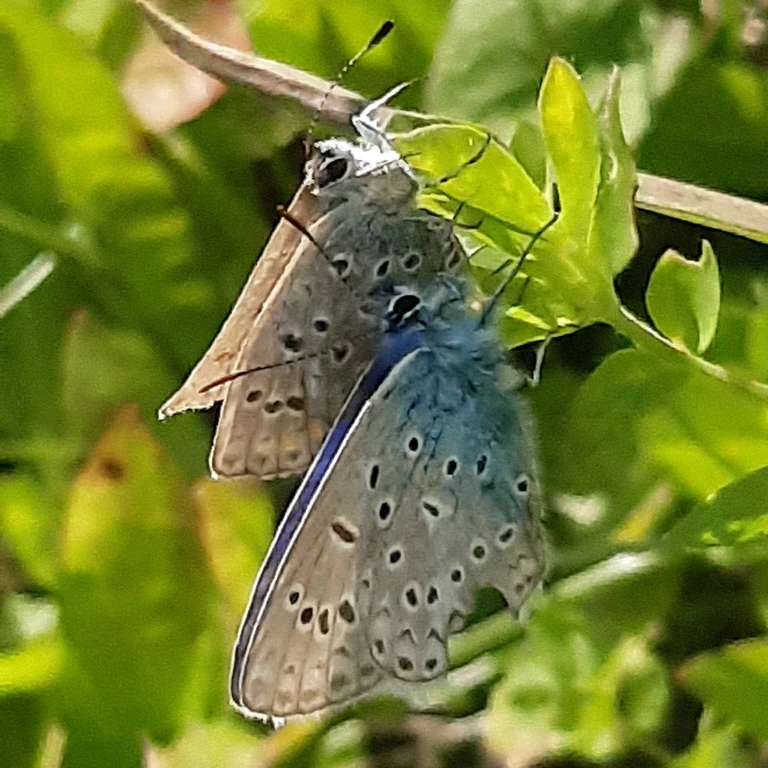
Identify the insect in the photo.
Polyommatus icarus
